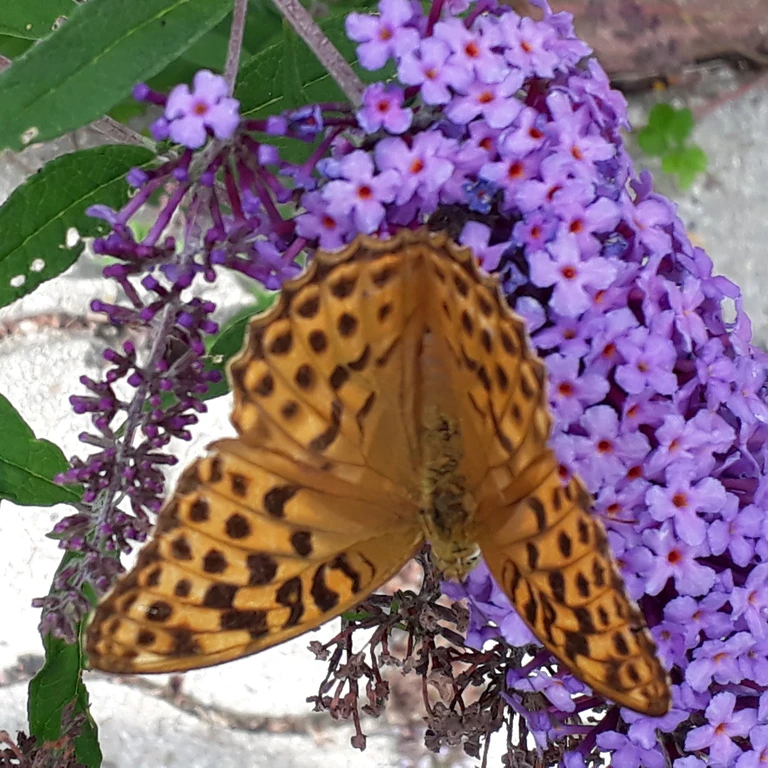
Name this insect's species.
Argynnis paphia
